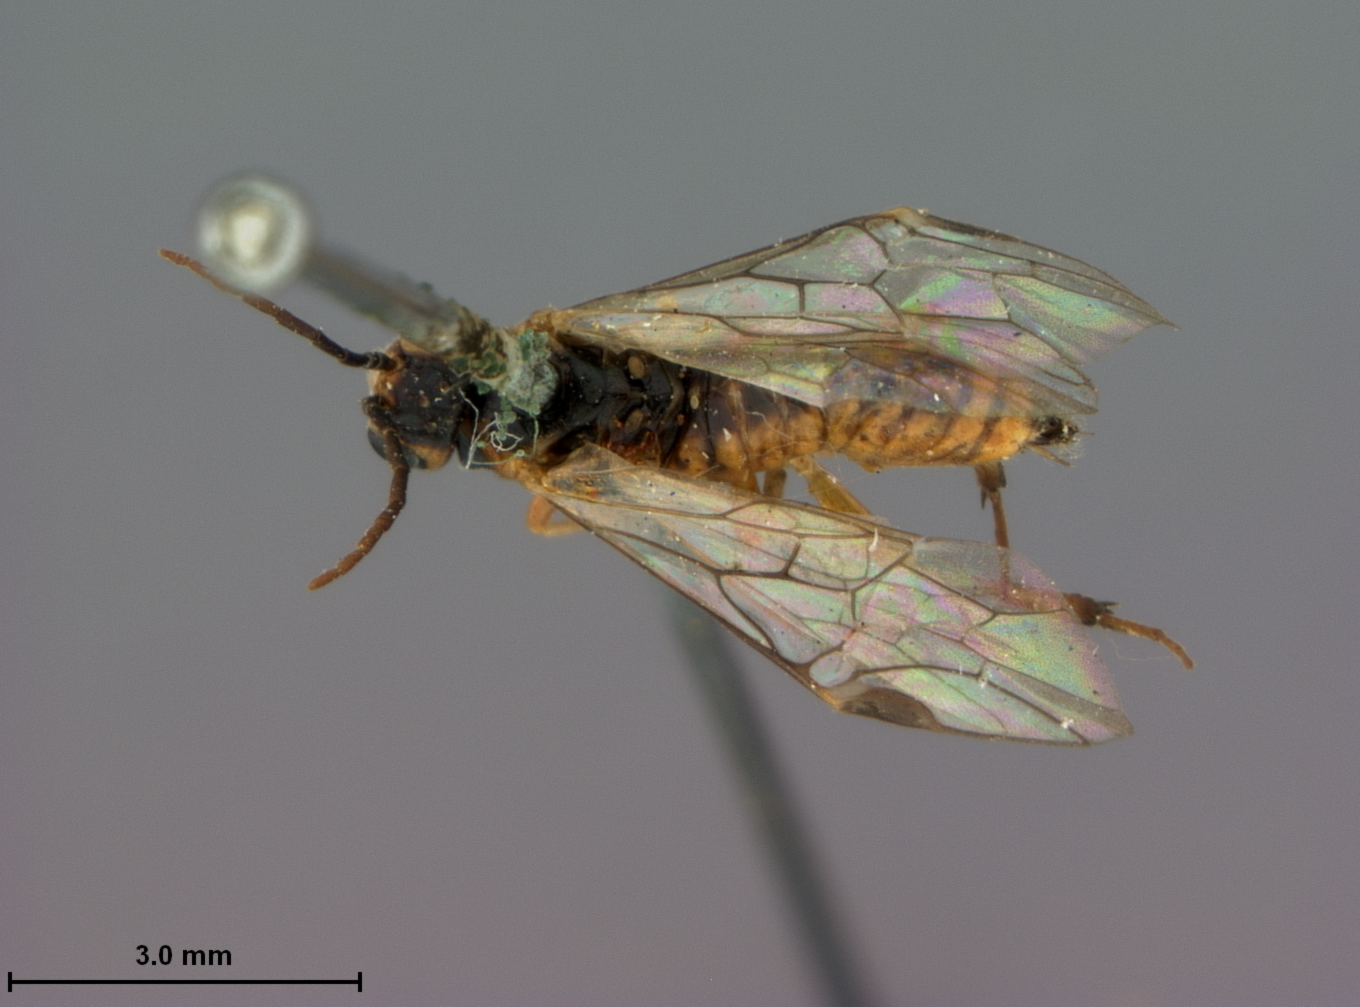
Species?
Cryptocampus bebbianae
